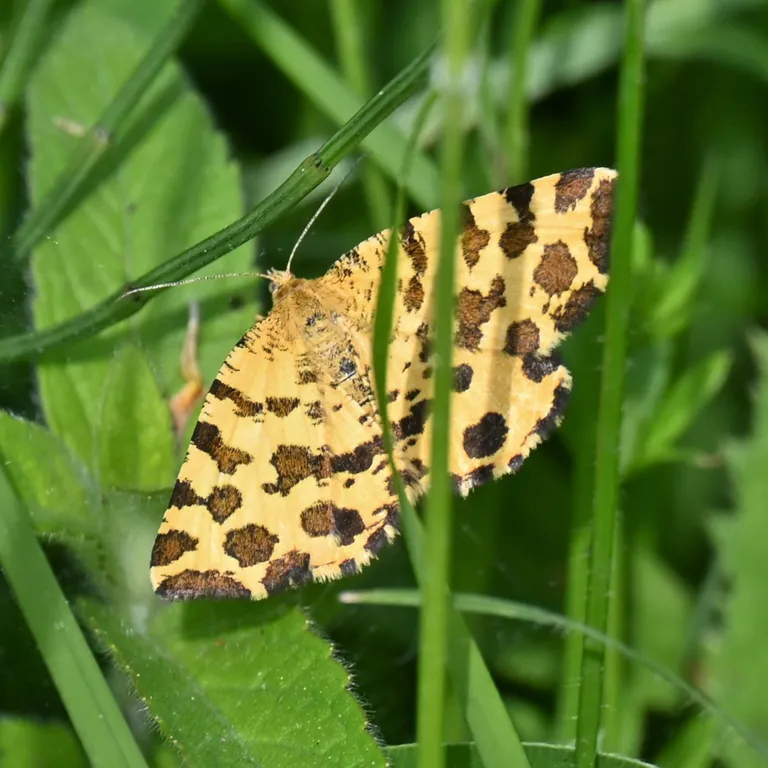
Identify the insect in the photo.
Pseudopanthera macularia
